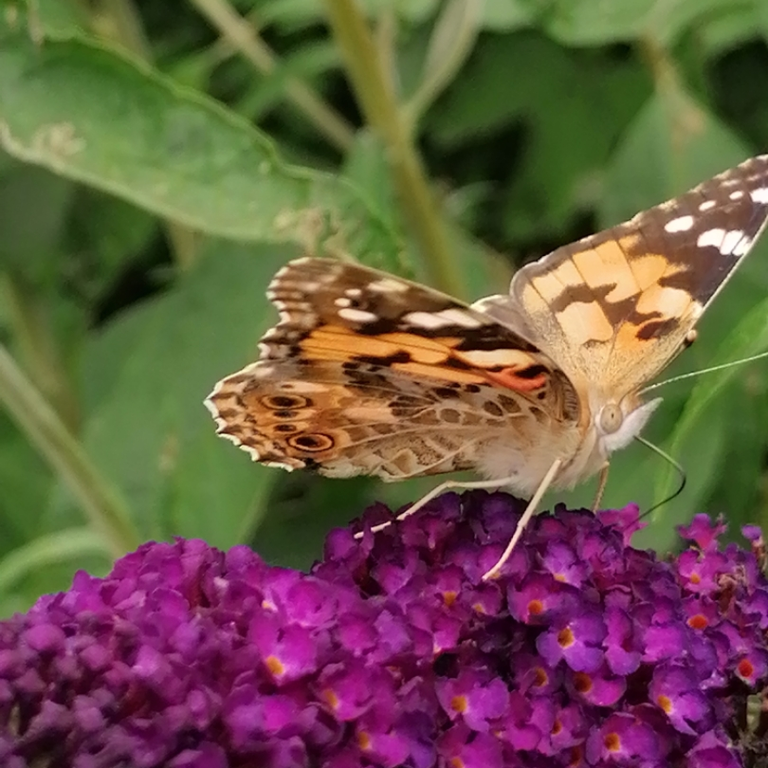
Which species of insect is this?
Vanessa cardui
